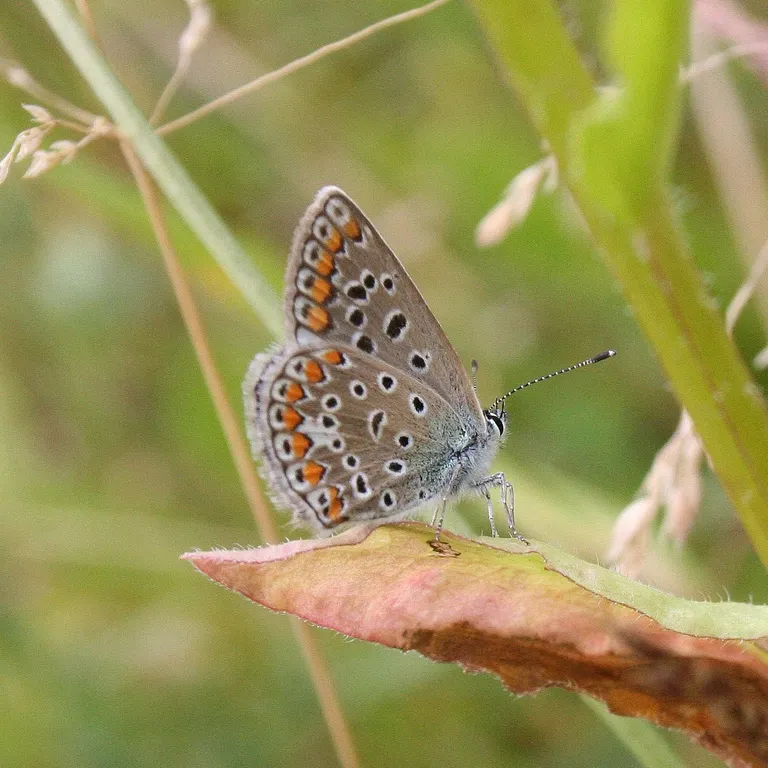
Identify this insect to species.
Polyommatus icarus
